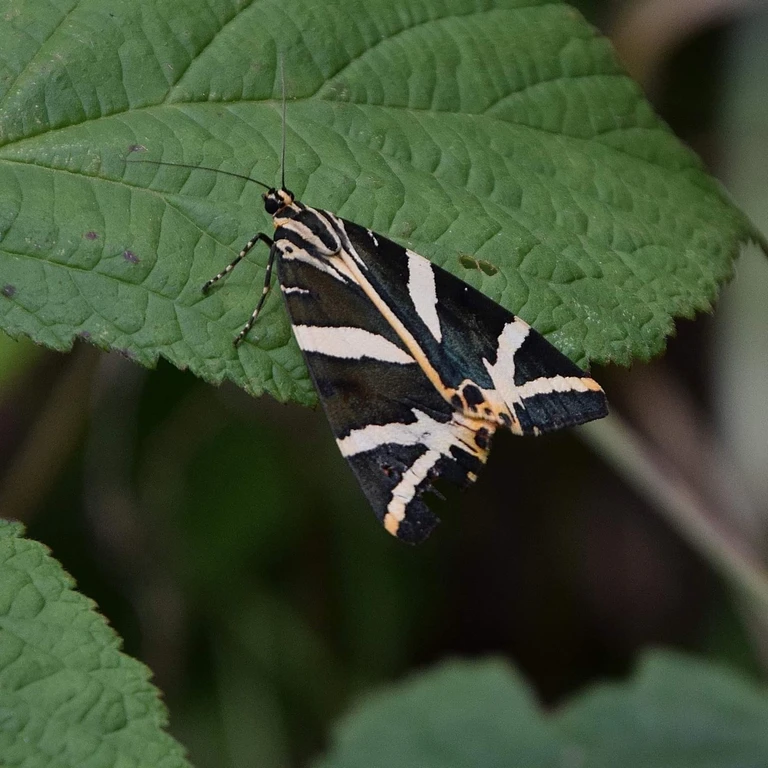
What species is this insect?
Euplagia quadripunctaria
